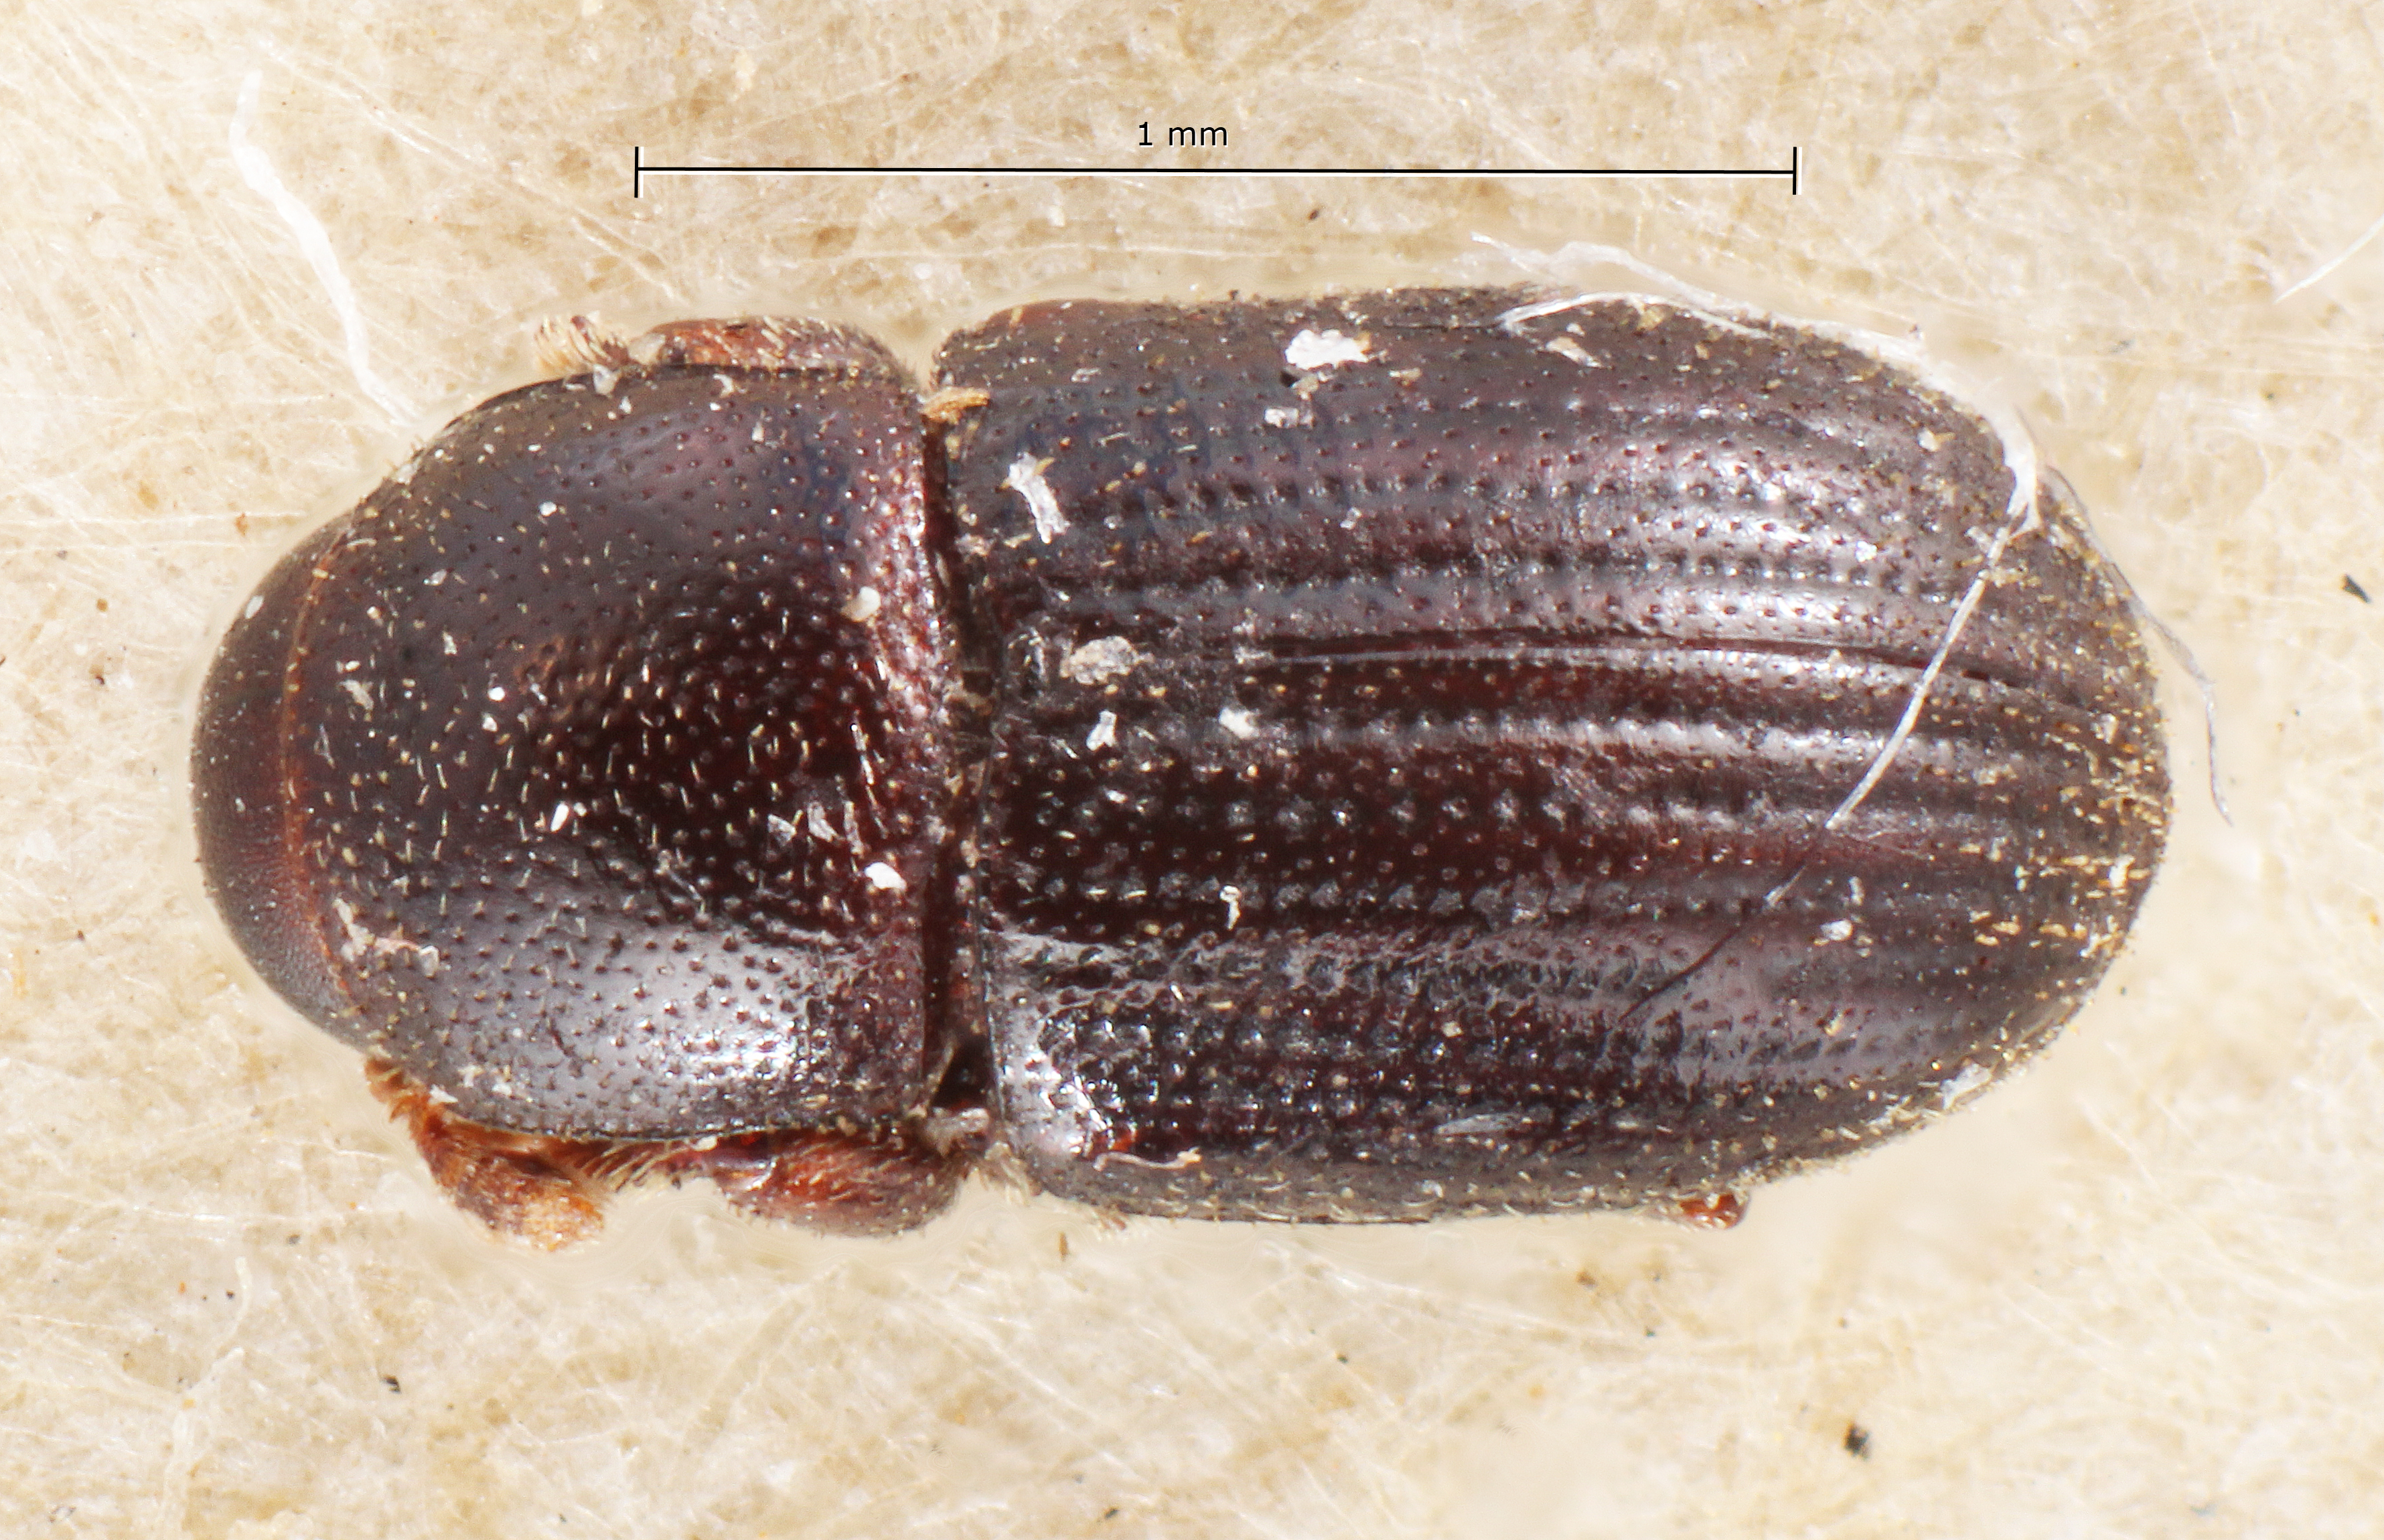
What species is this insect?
Hylocurosoma adustum
